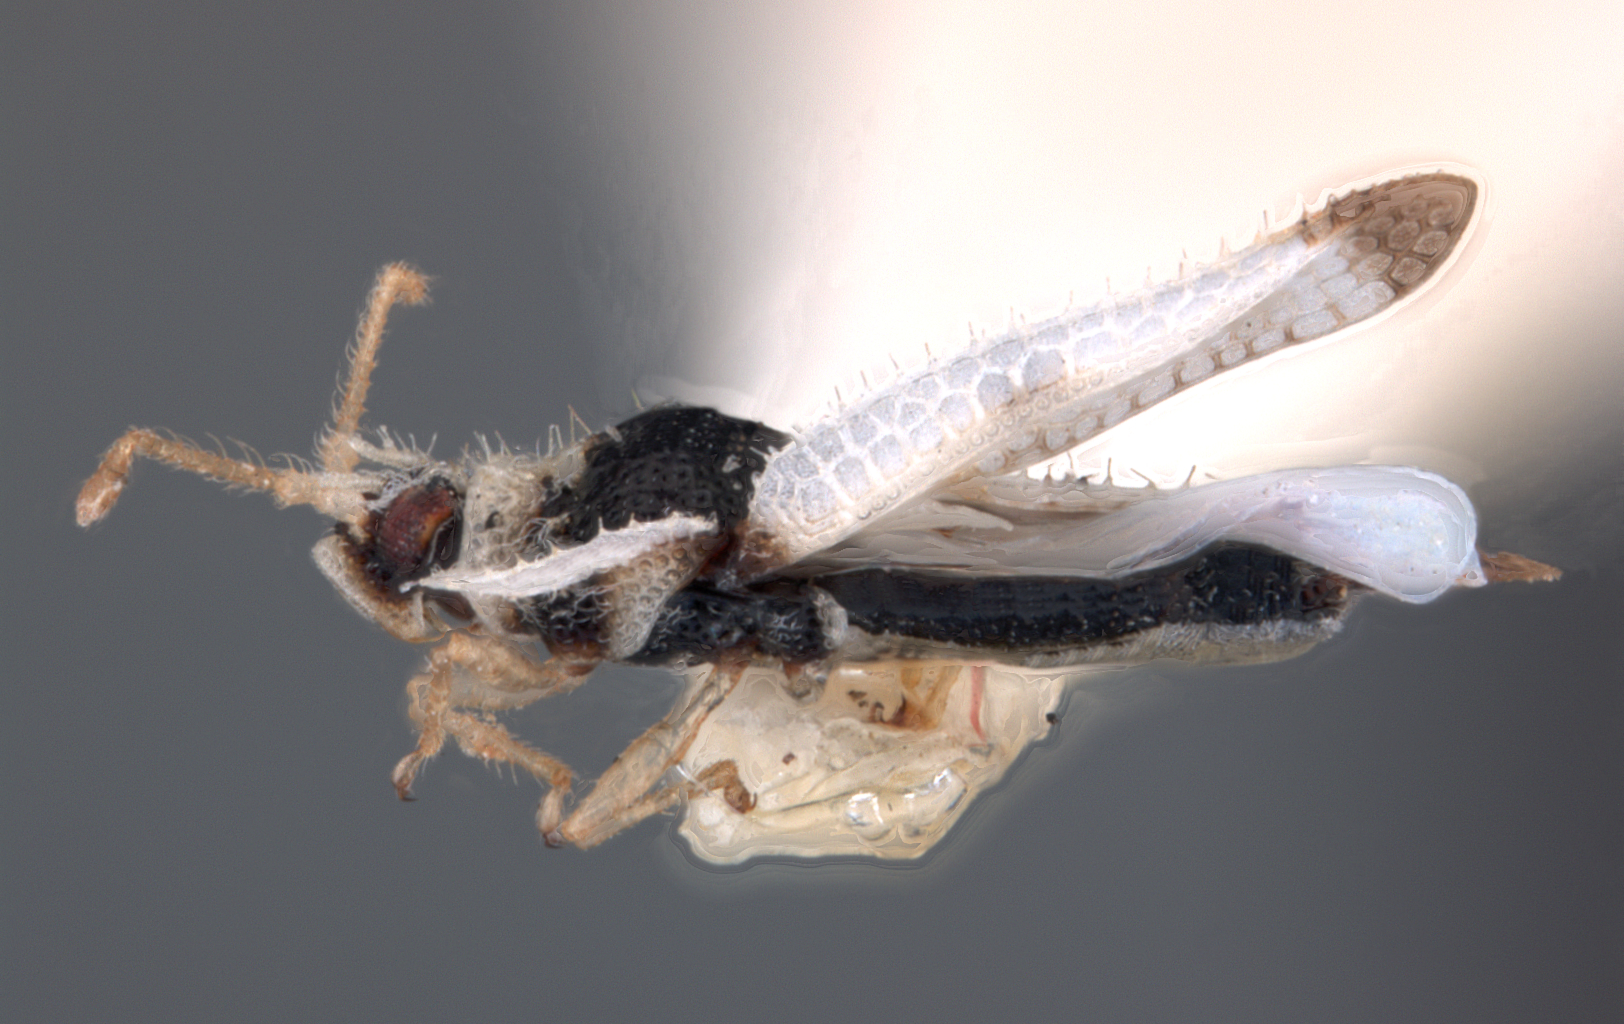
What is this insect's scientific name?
Afrotingis eumenes
